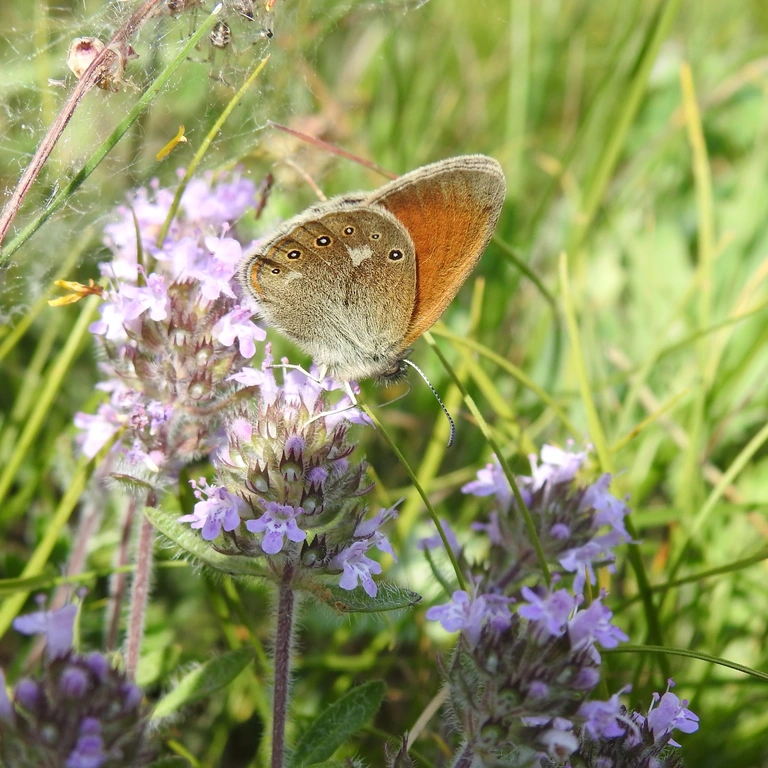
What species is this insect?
Coenonympha glycerion (also Coenonympha iphis)
